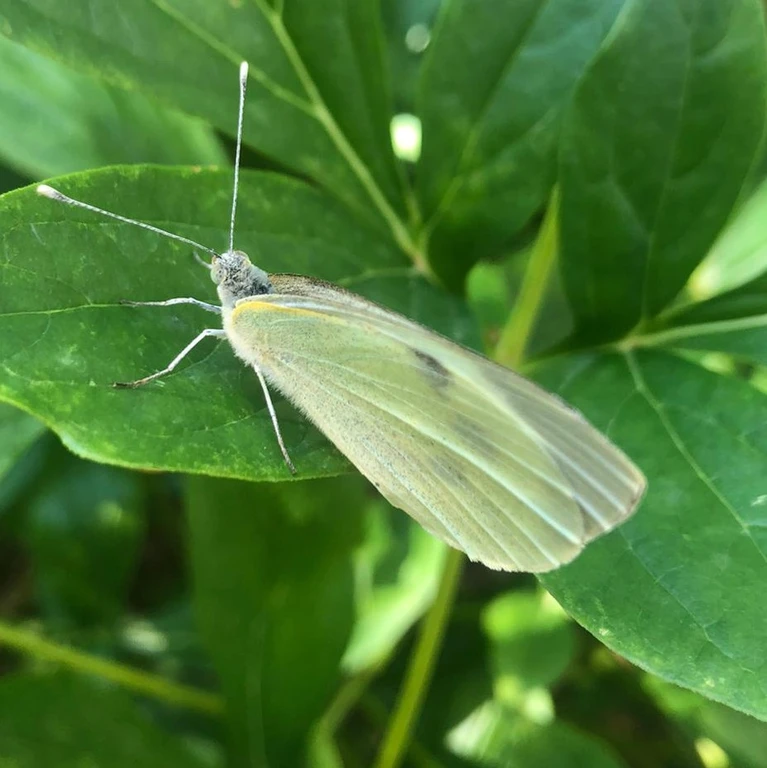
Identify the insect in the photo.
Pieris brassicae
